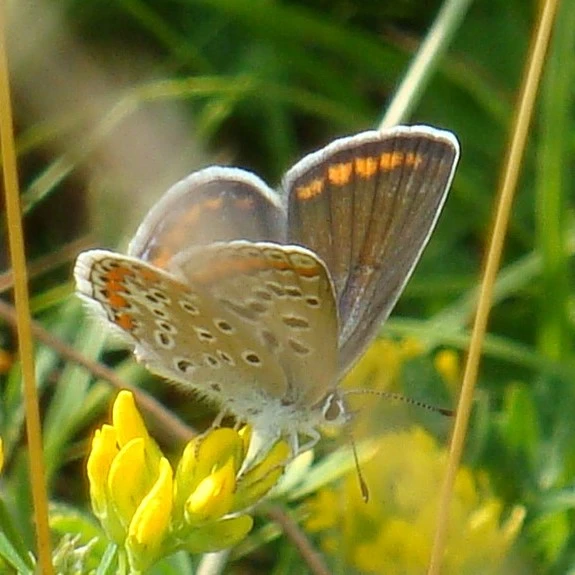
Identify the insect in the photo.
Polyommatus icarus
